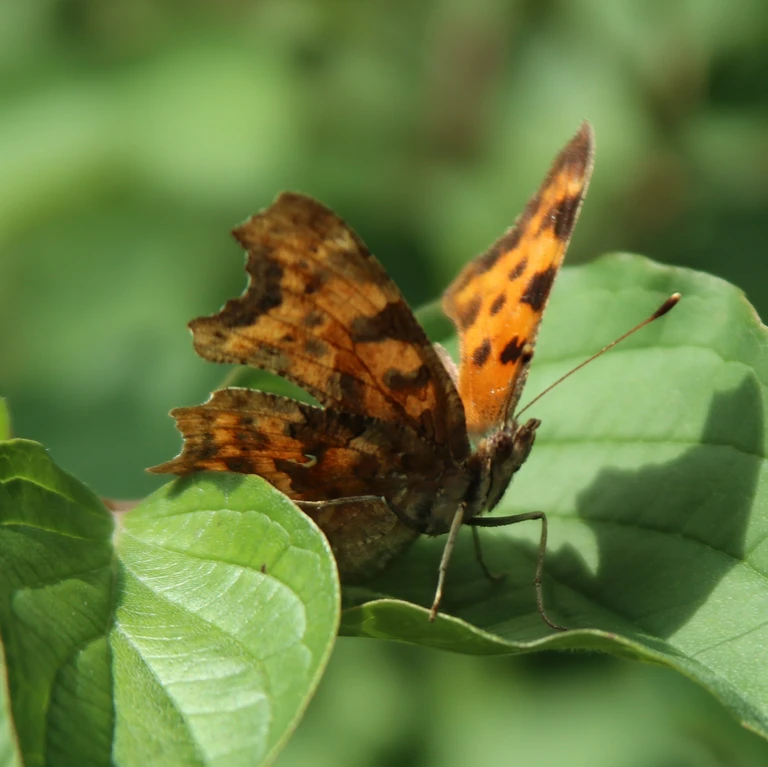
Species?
Polygonia c-album
